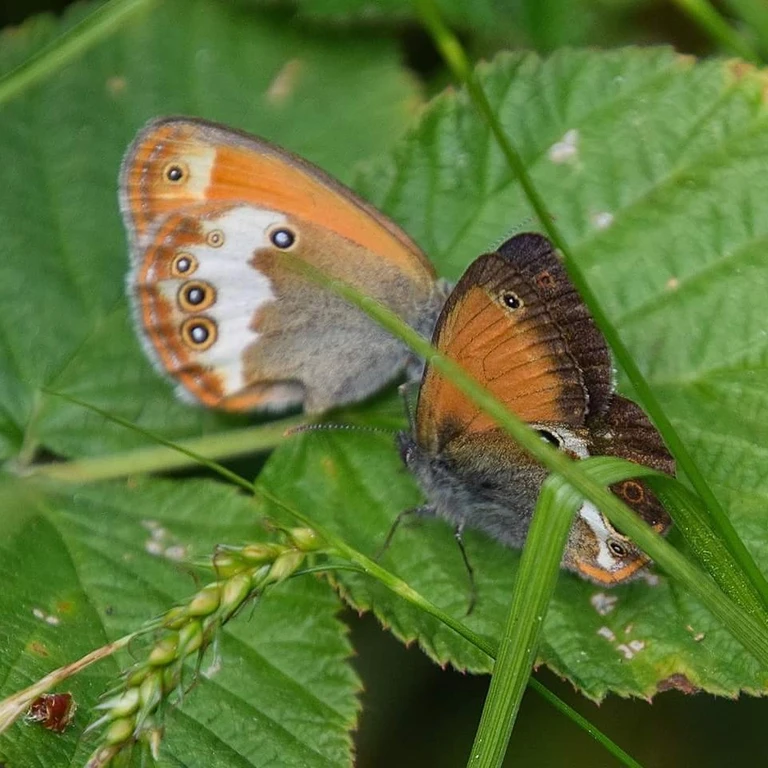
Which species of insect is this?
Coenonympha arcania
